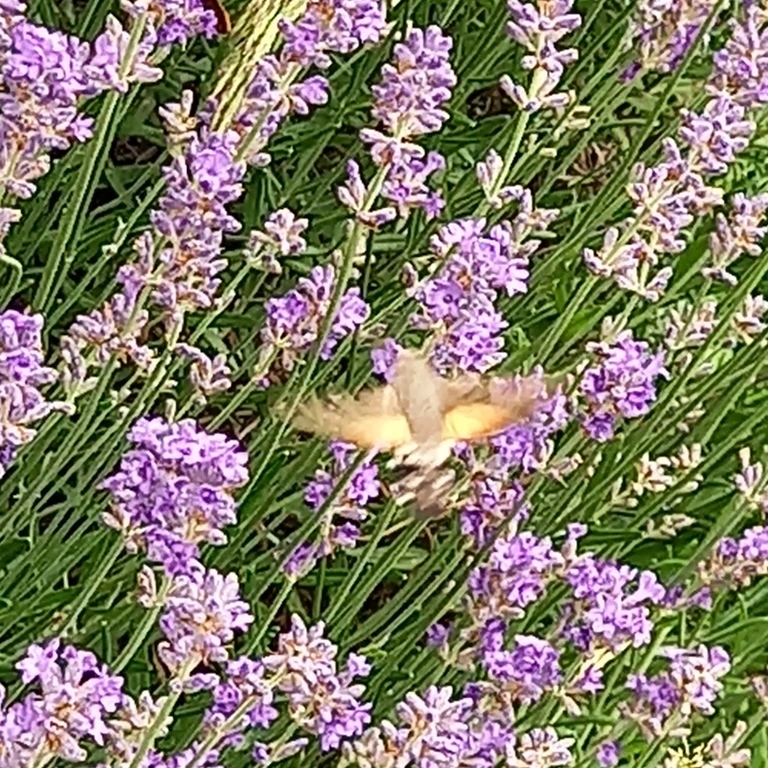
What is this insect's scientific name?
Macroglossum stellatarum
